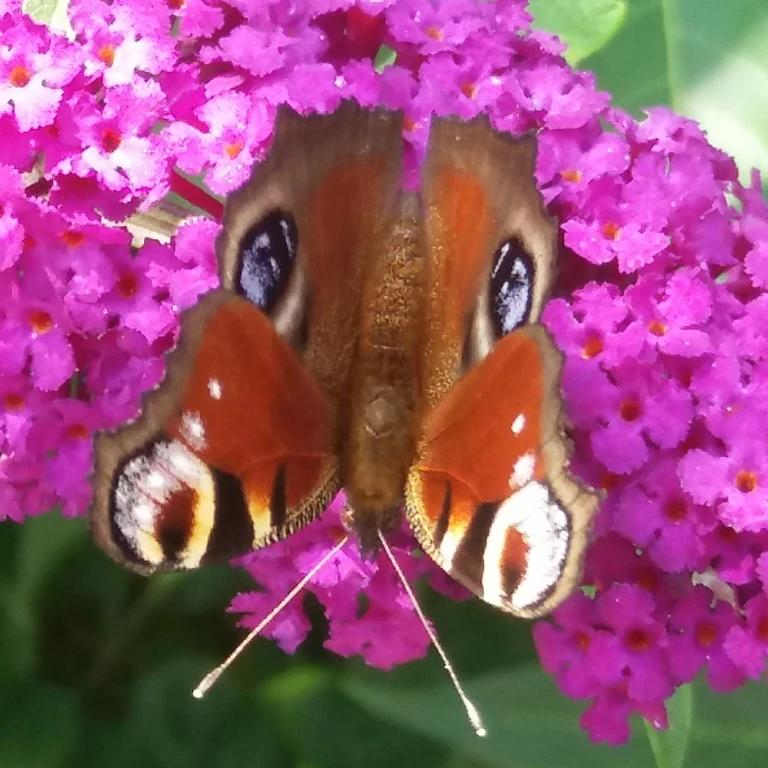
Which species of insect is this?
Aglais io
